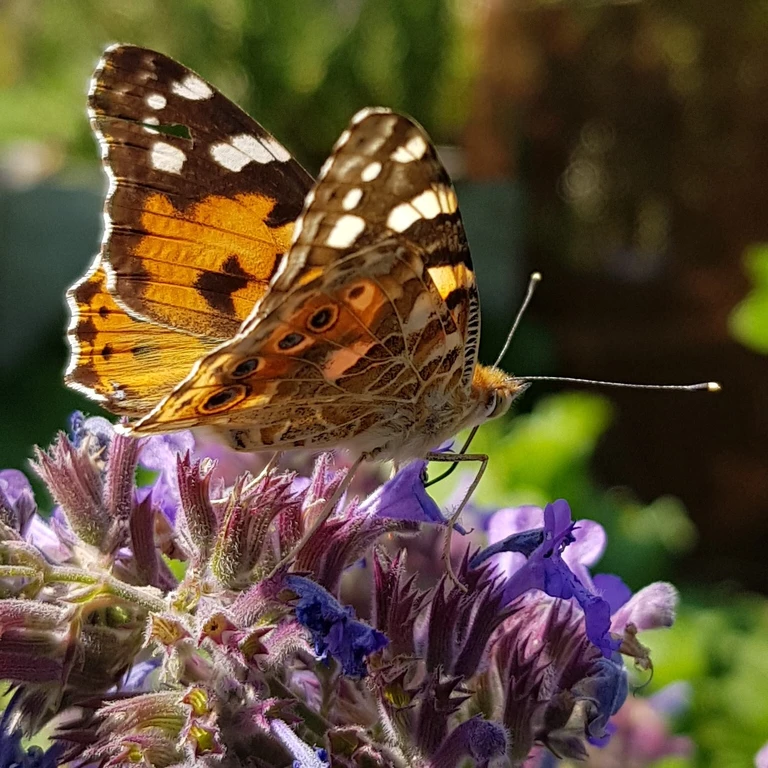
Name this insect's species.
Vanessa cardui
